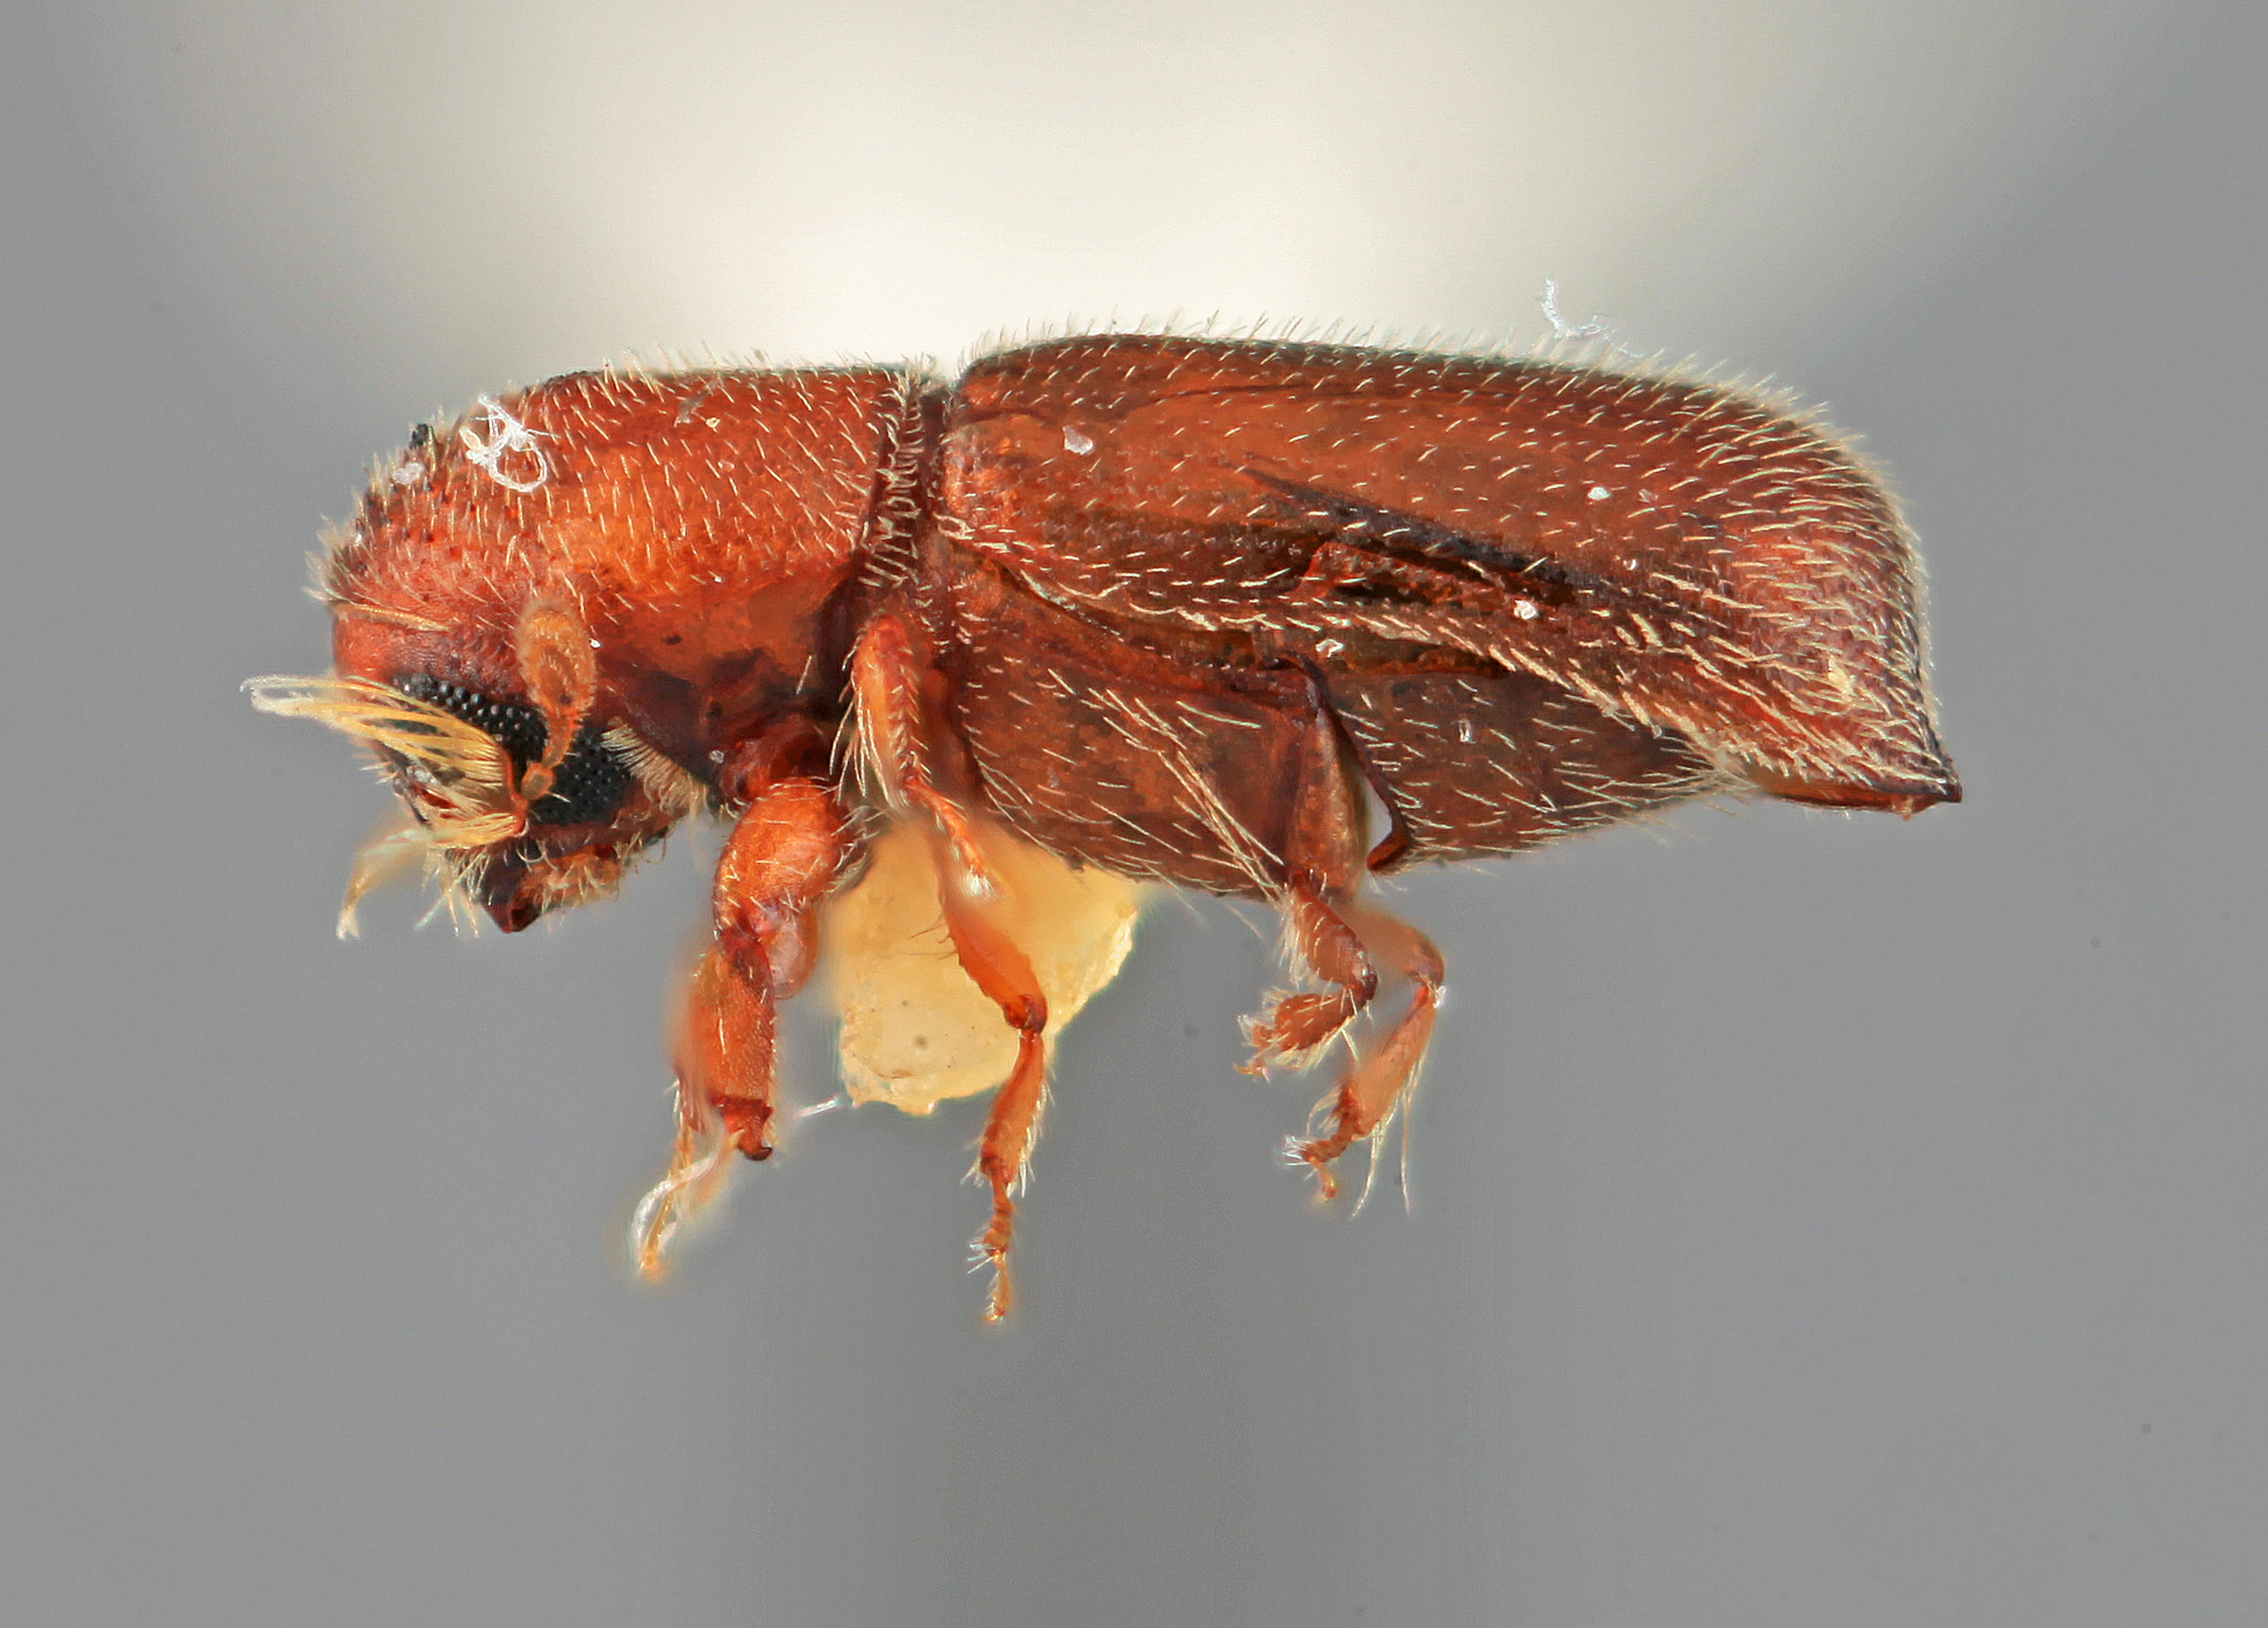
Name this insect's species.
Micracis torus
